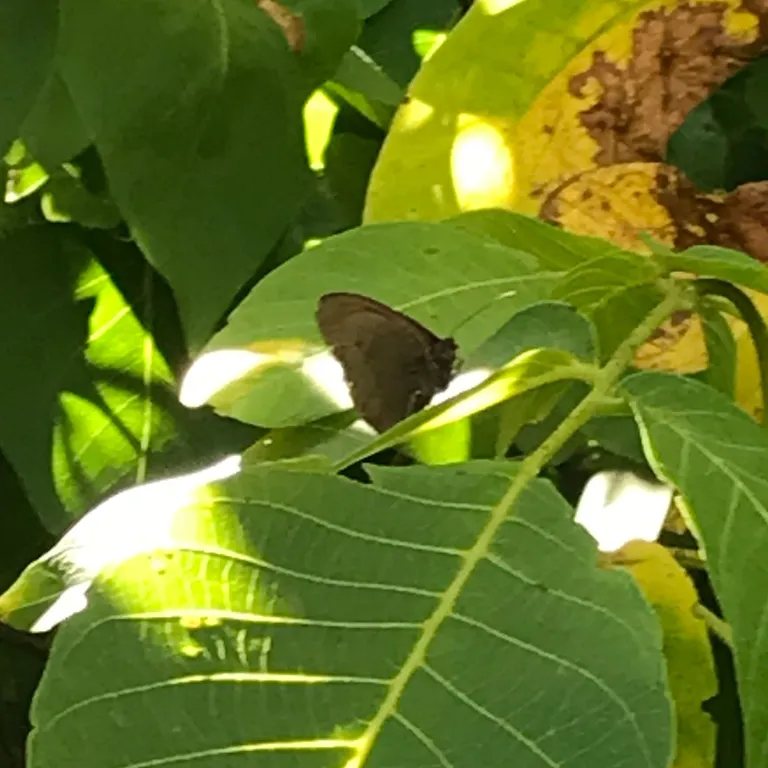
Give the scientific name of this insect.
Maniola jurtina
